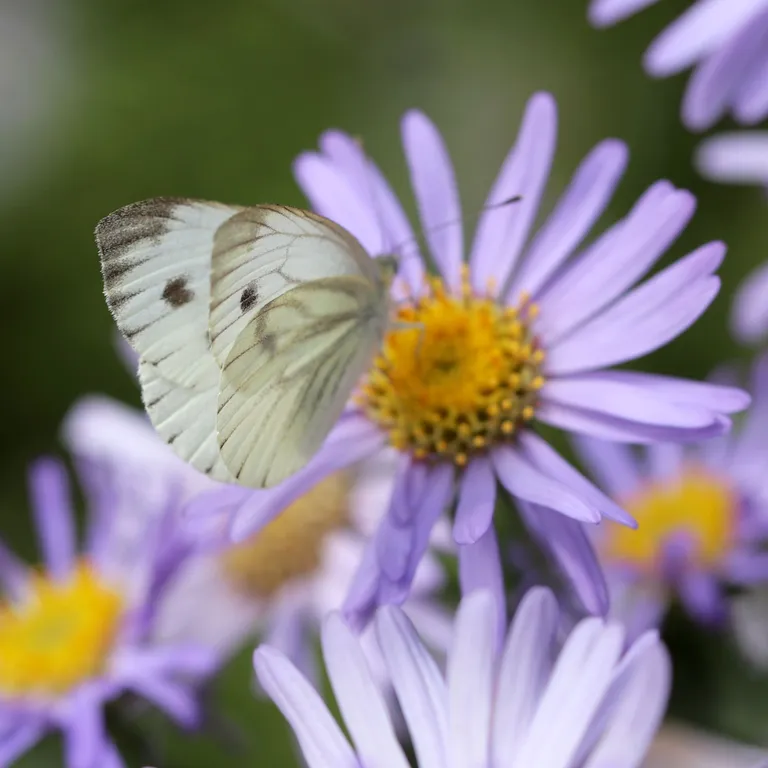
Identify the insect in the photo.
Pieris napi
